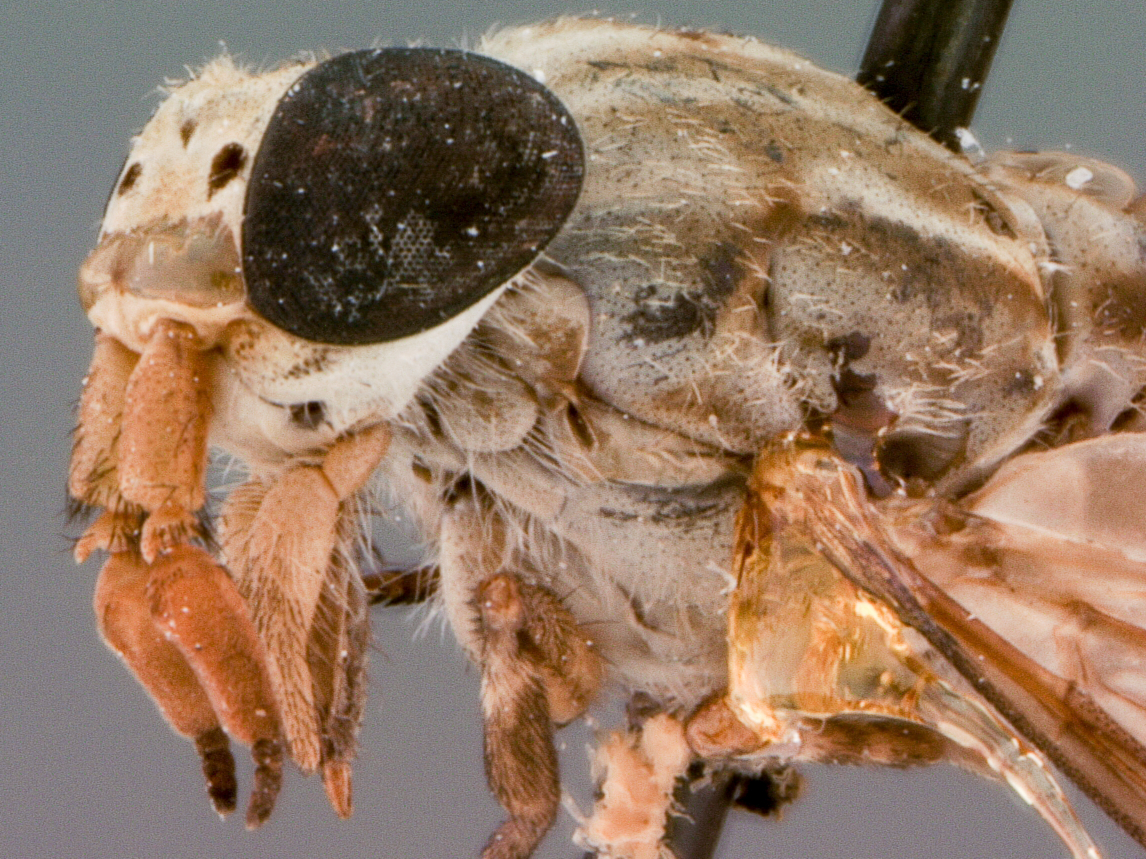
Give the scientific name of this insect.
Haematopota prolixa
